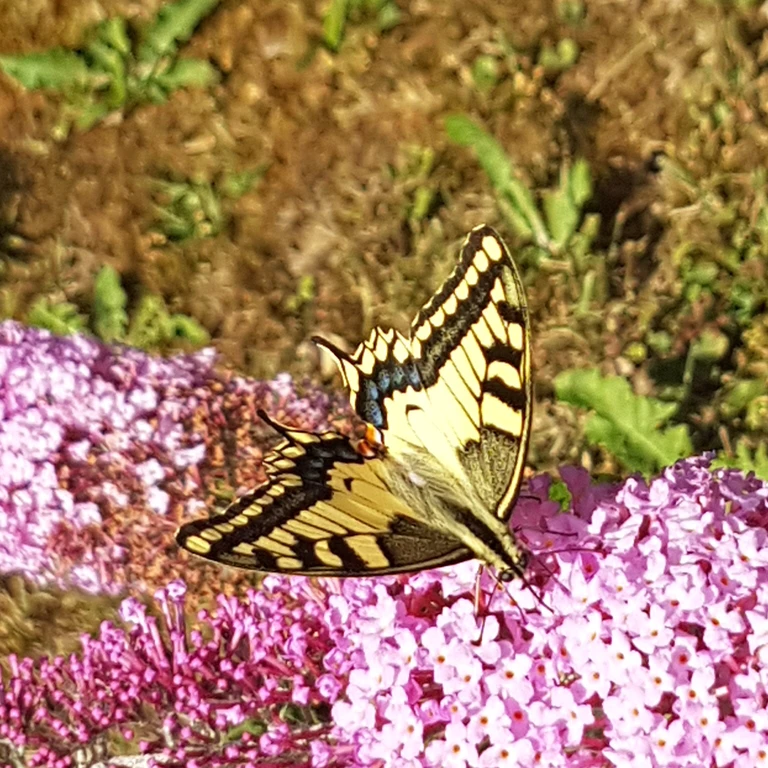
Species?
Papilio machaon
